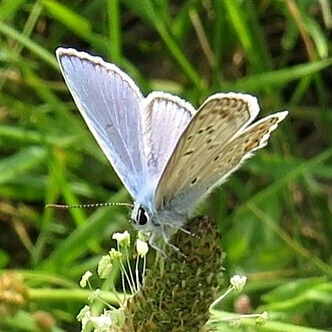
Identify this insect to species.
Polyommatus icarus
